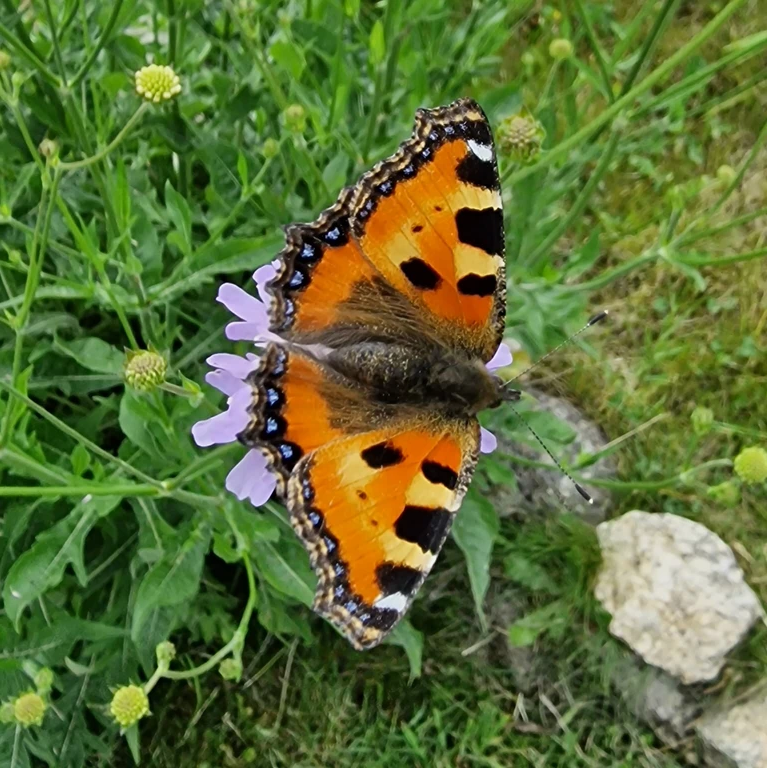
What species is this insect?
Aglais urticae
